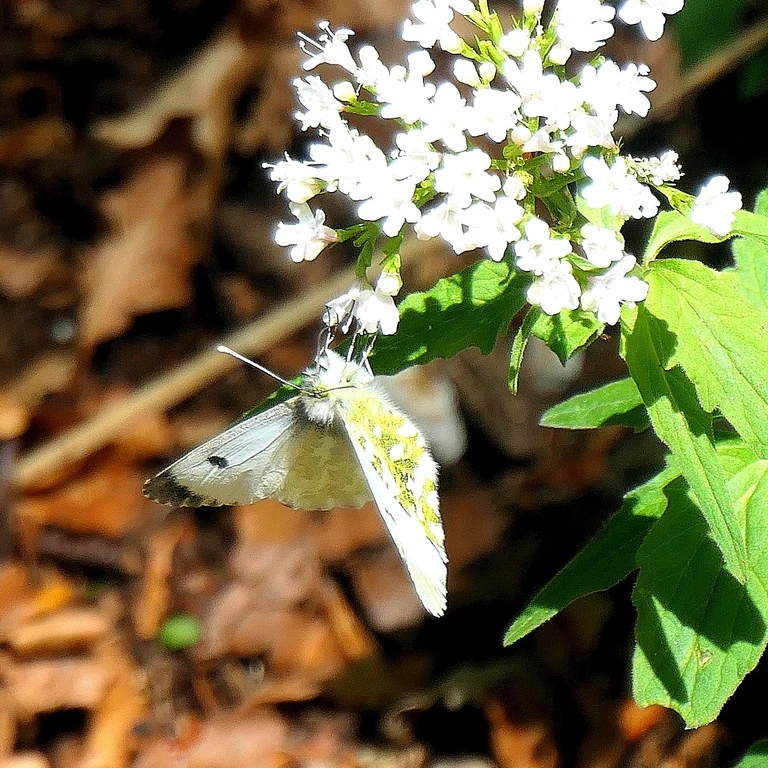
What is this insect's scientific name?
Anthocharis cardamines
